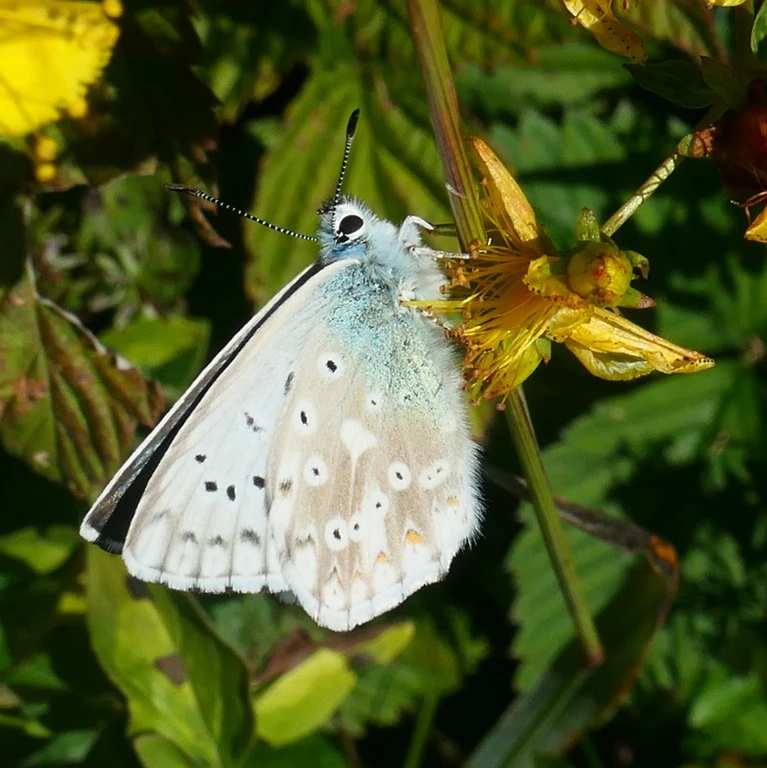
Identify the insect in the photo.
Lysandra coridon
